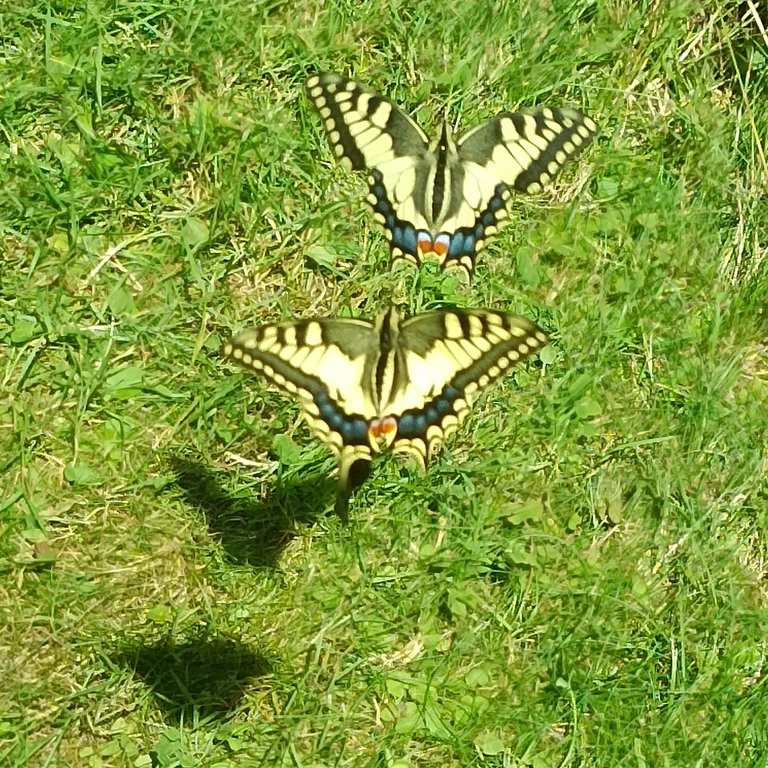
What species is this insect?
Papilio machaon
